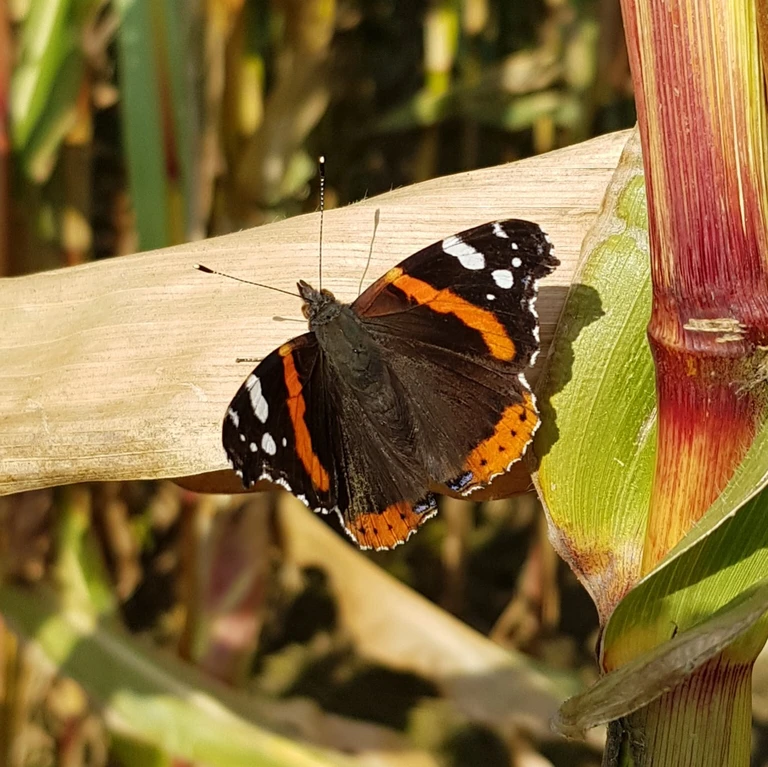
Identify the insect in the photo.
Vanessa atalanta
